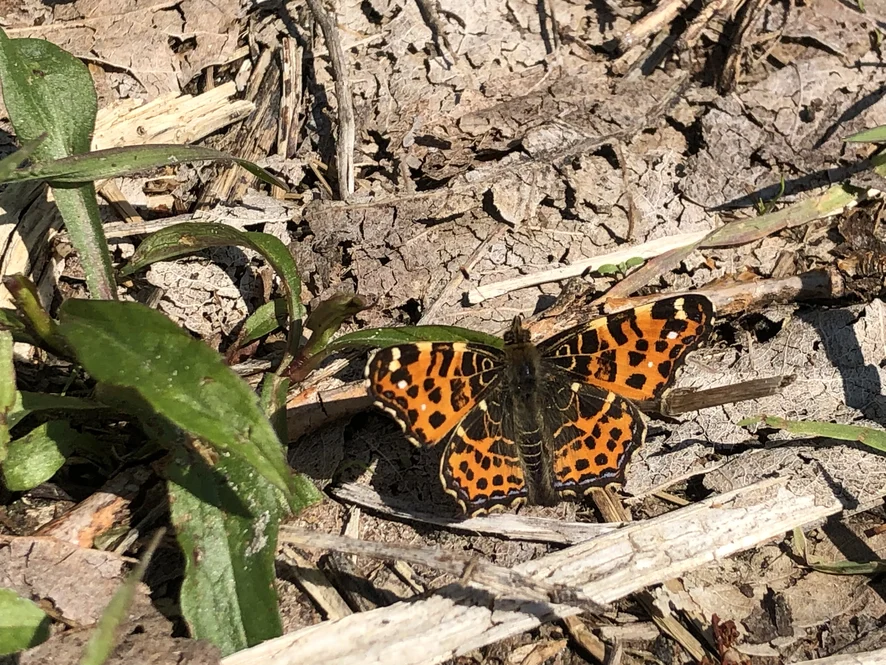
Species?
Araschnia levana
